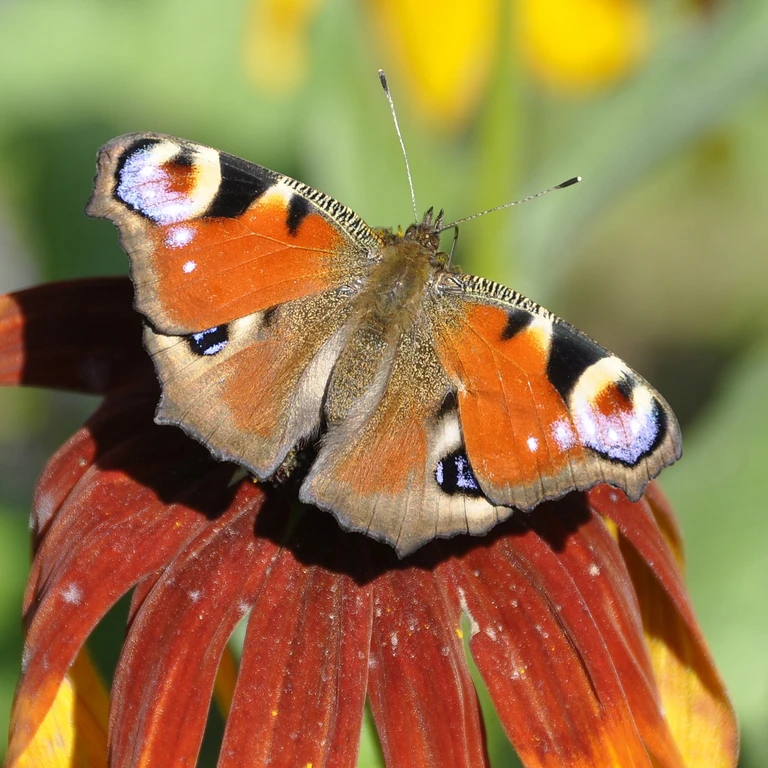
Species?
Aglais io
